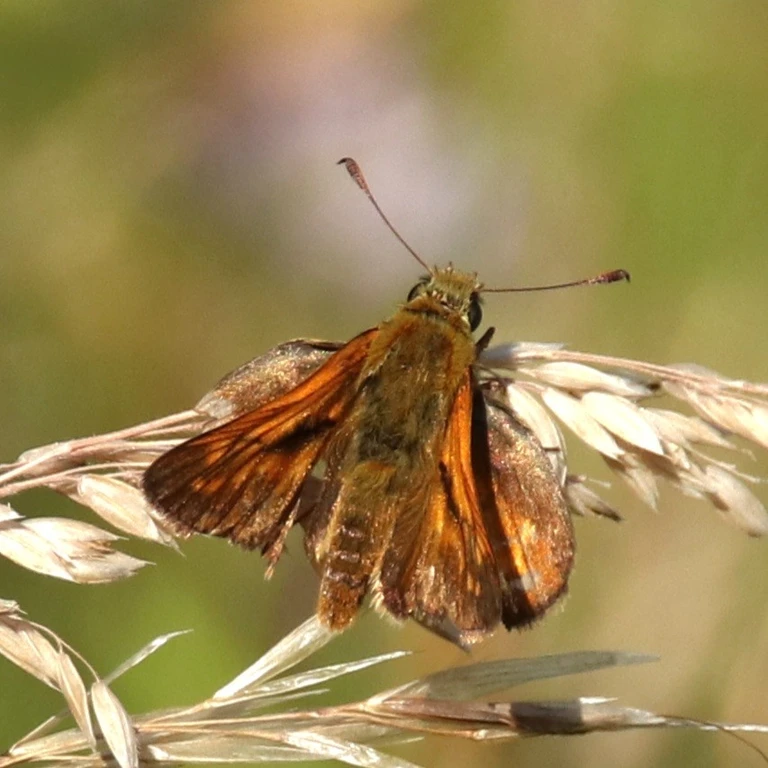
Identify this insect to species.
Ochlodes sylvanus (also Ochlodes venata)
